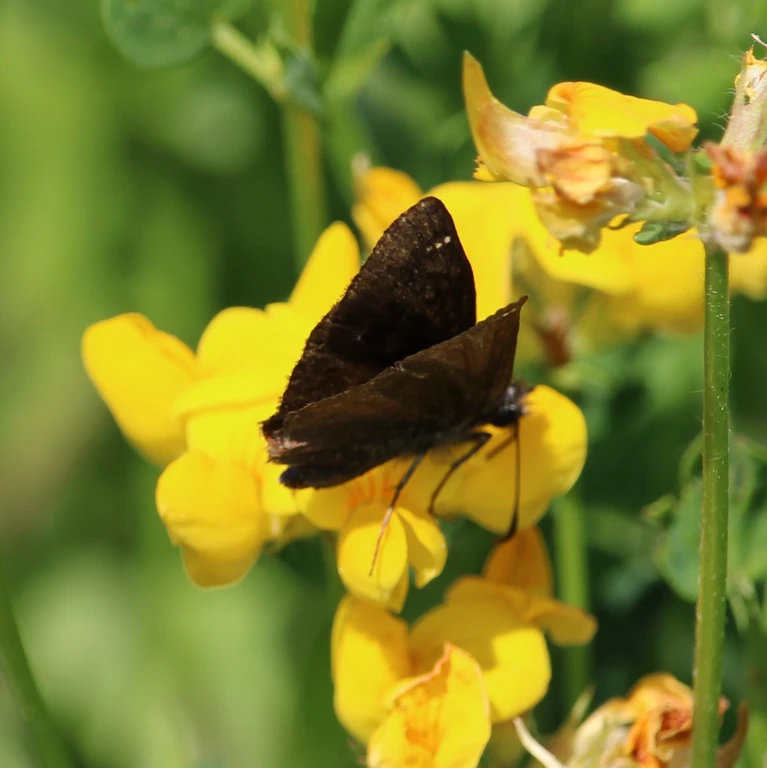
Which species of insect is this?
Erynnis tages
